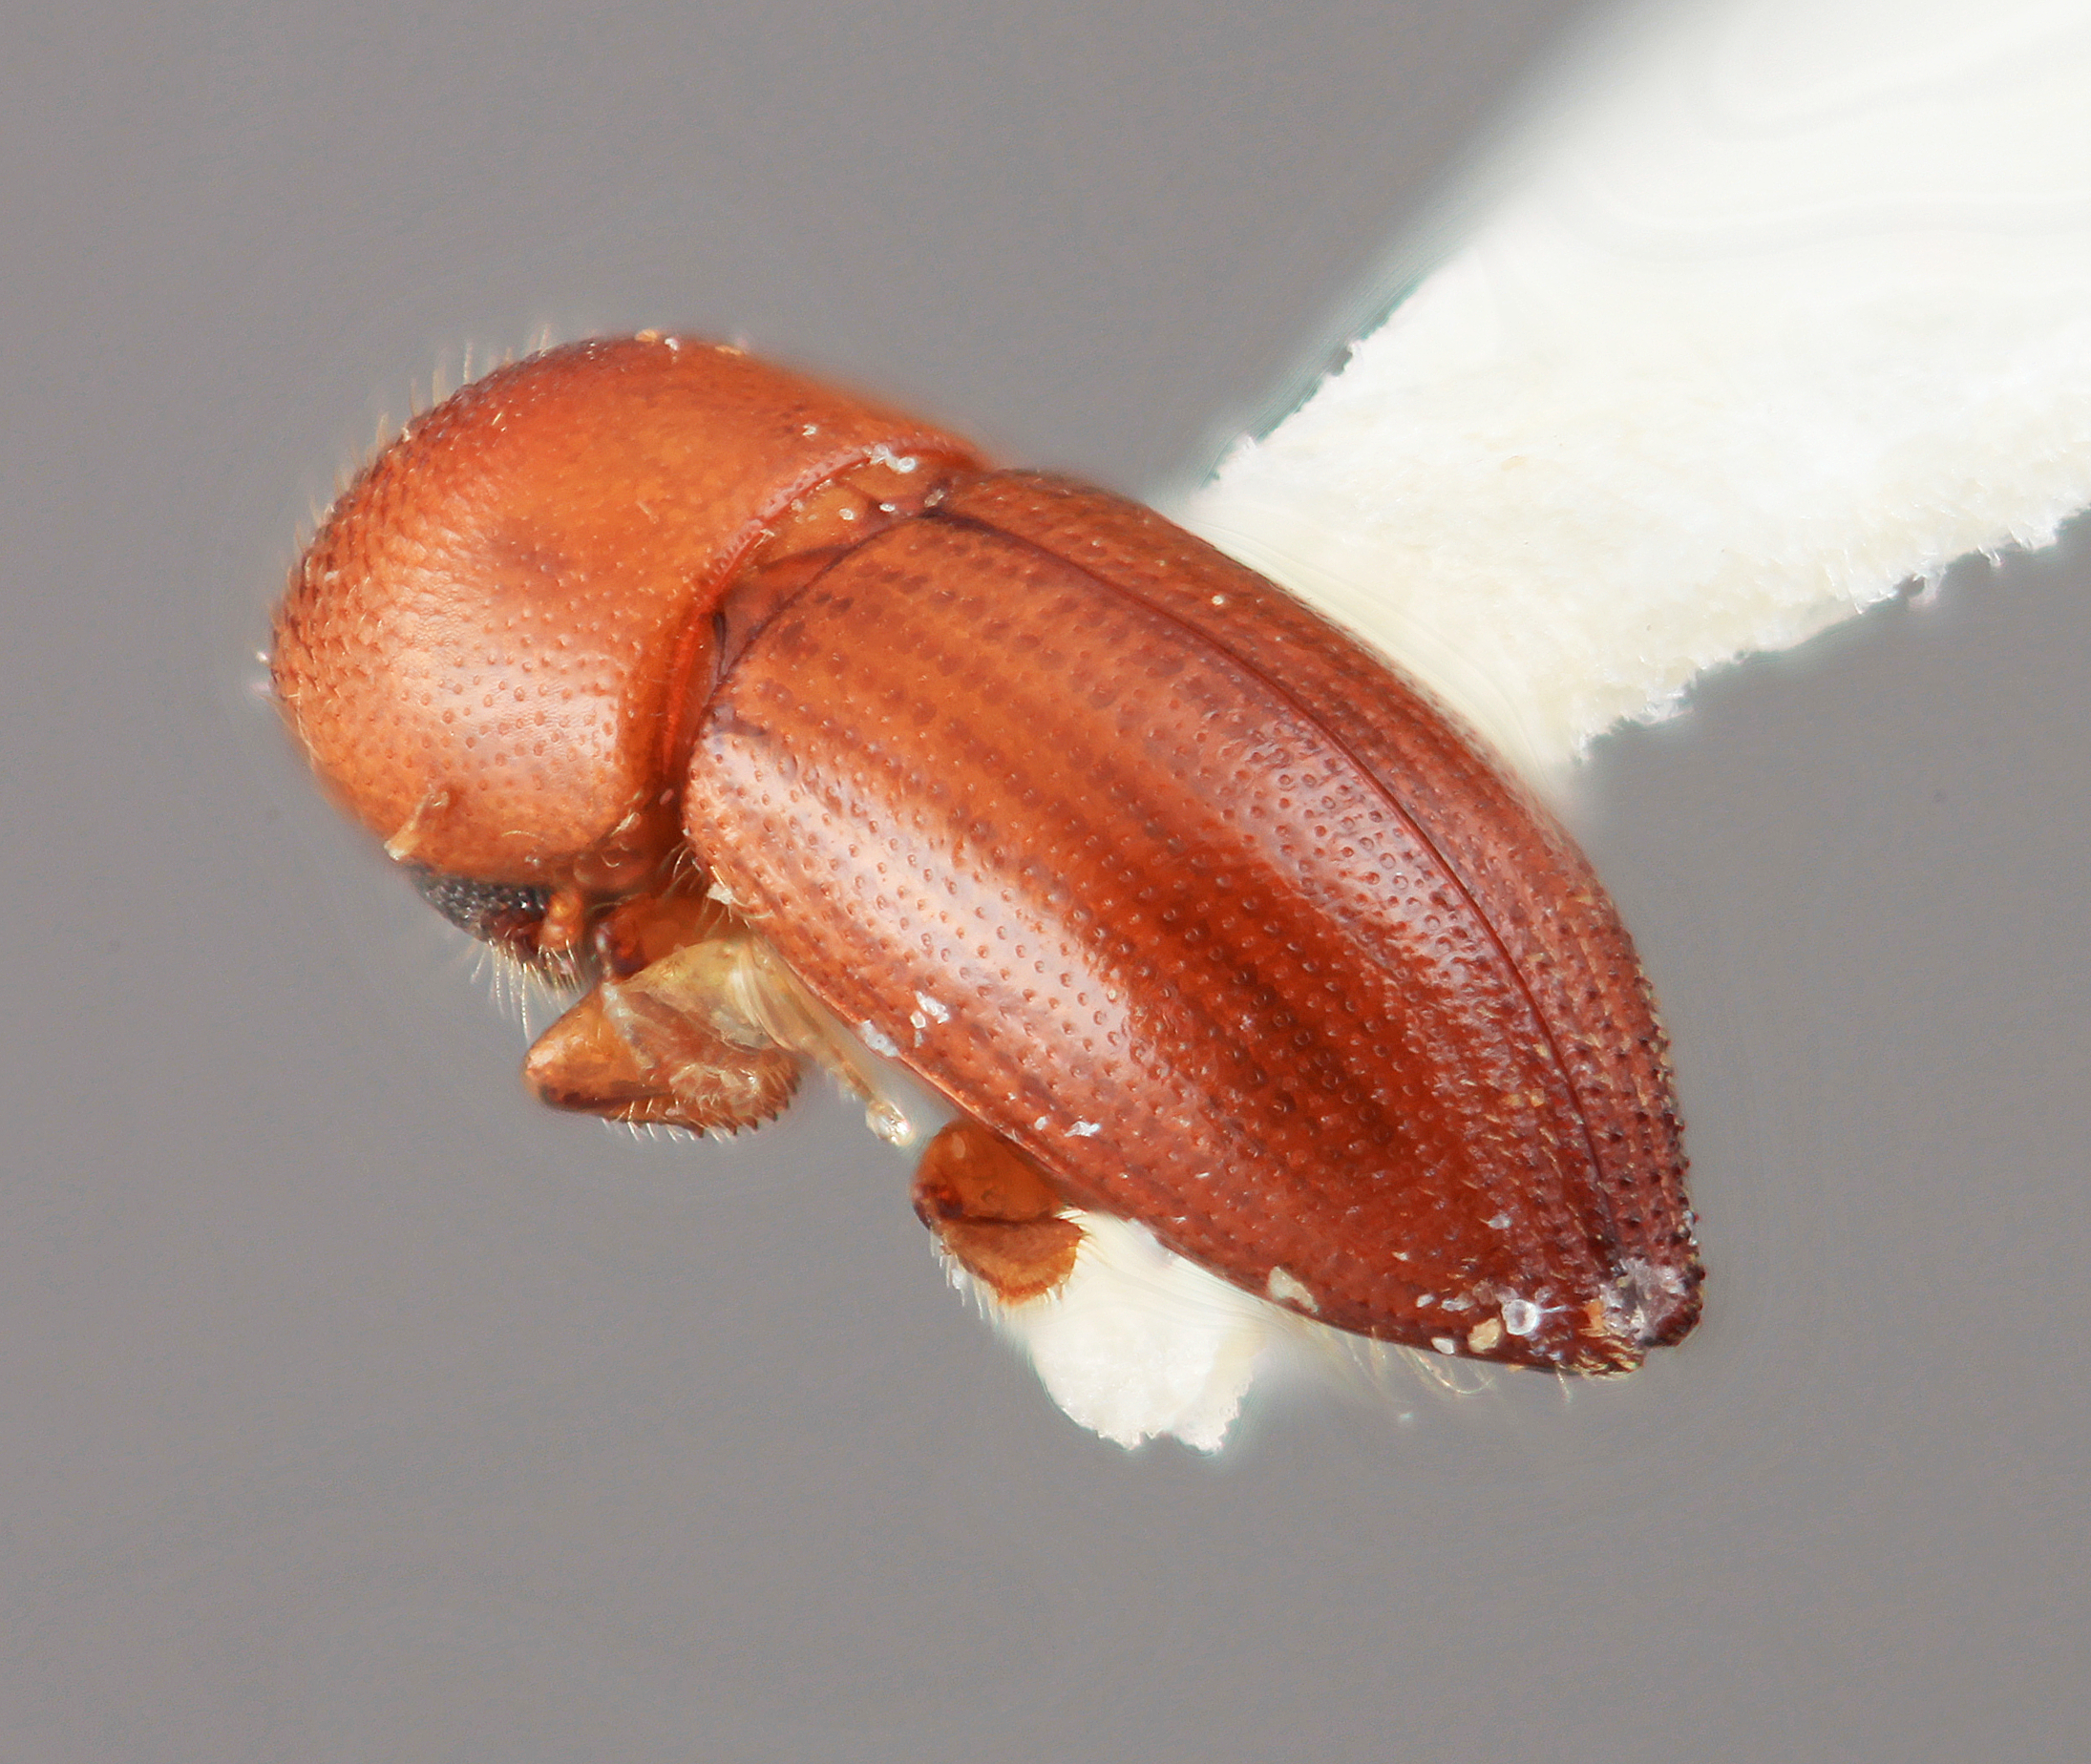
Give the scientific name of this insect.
Coptoborus carumbensis
